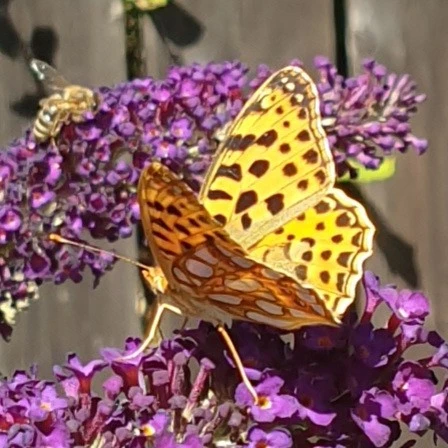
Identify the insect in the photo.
Issoria lathonia
